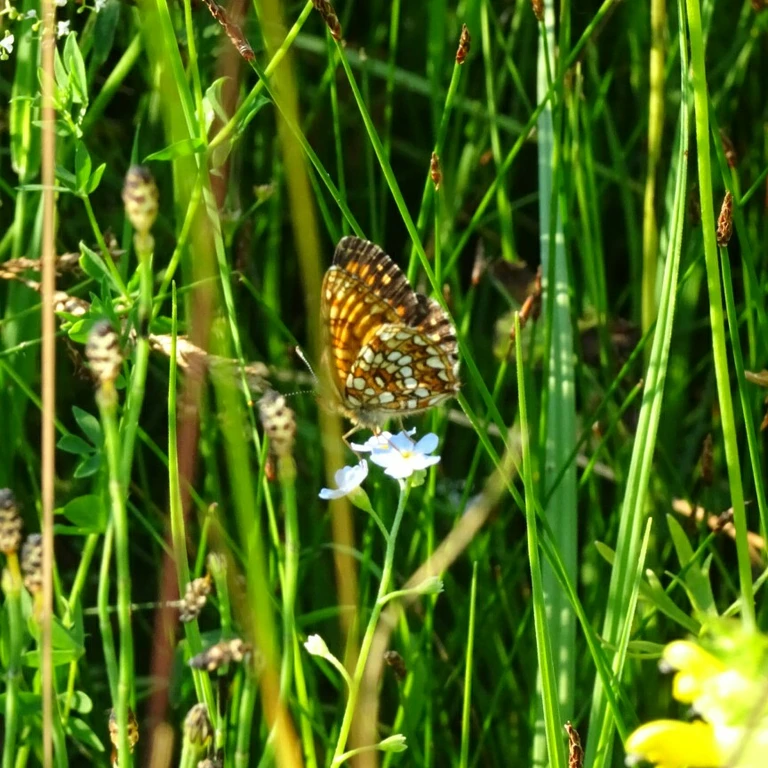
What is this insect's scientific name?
Melitaea diamina
